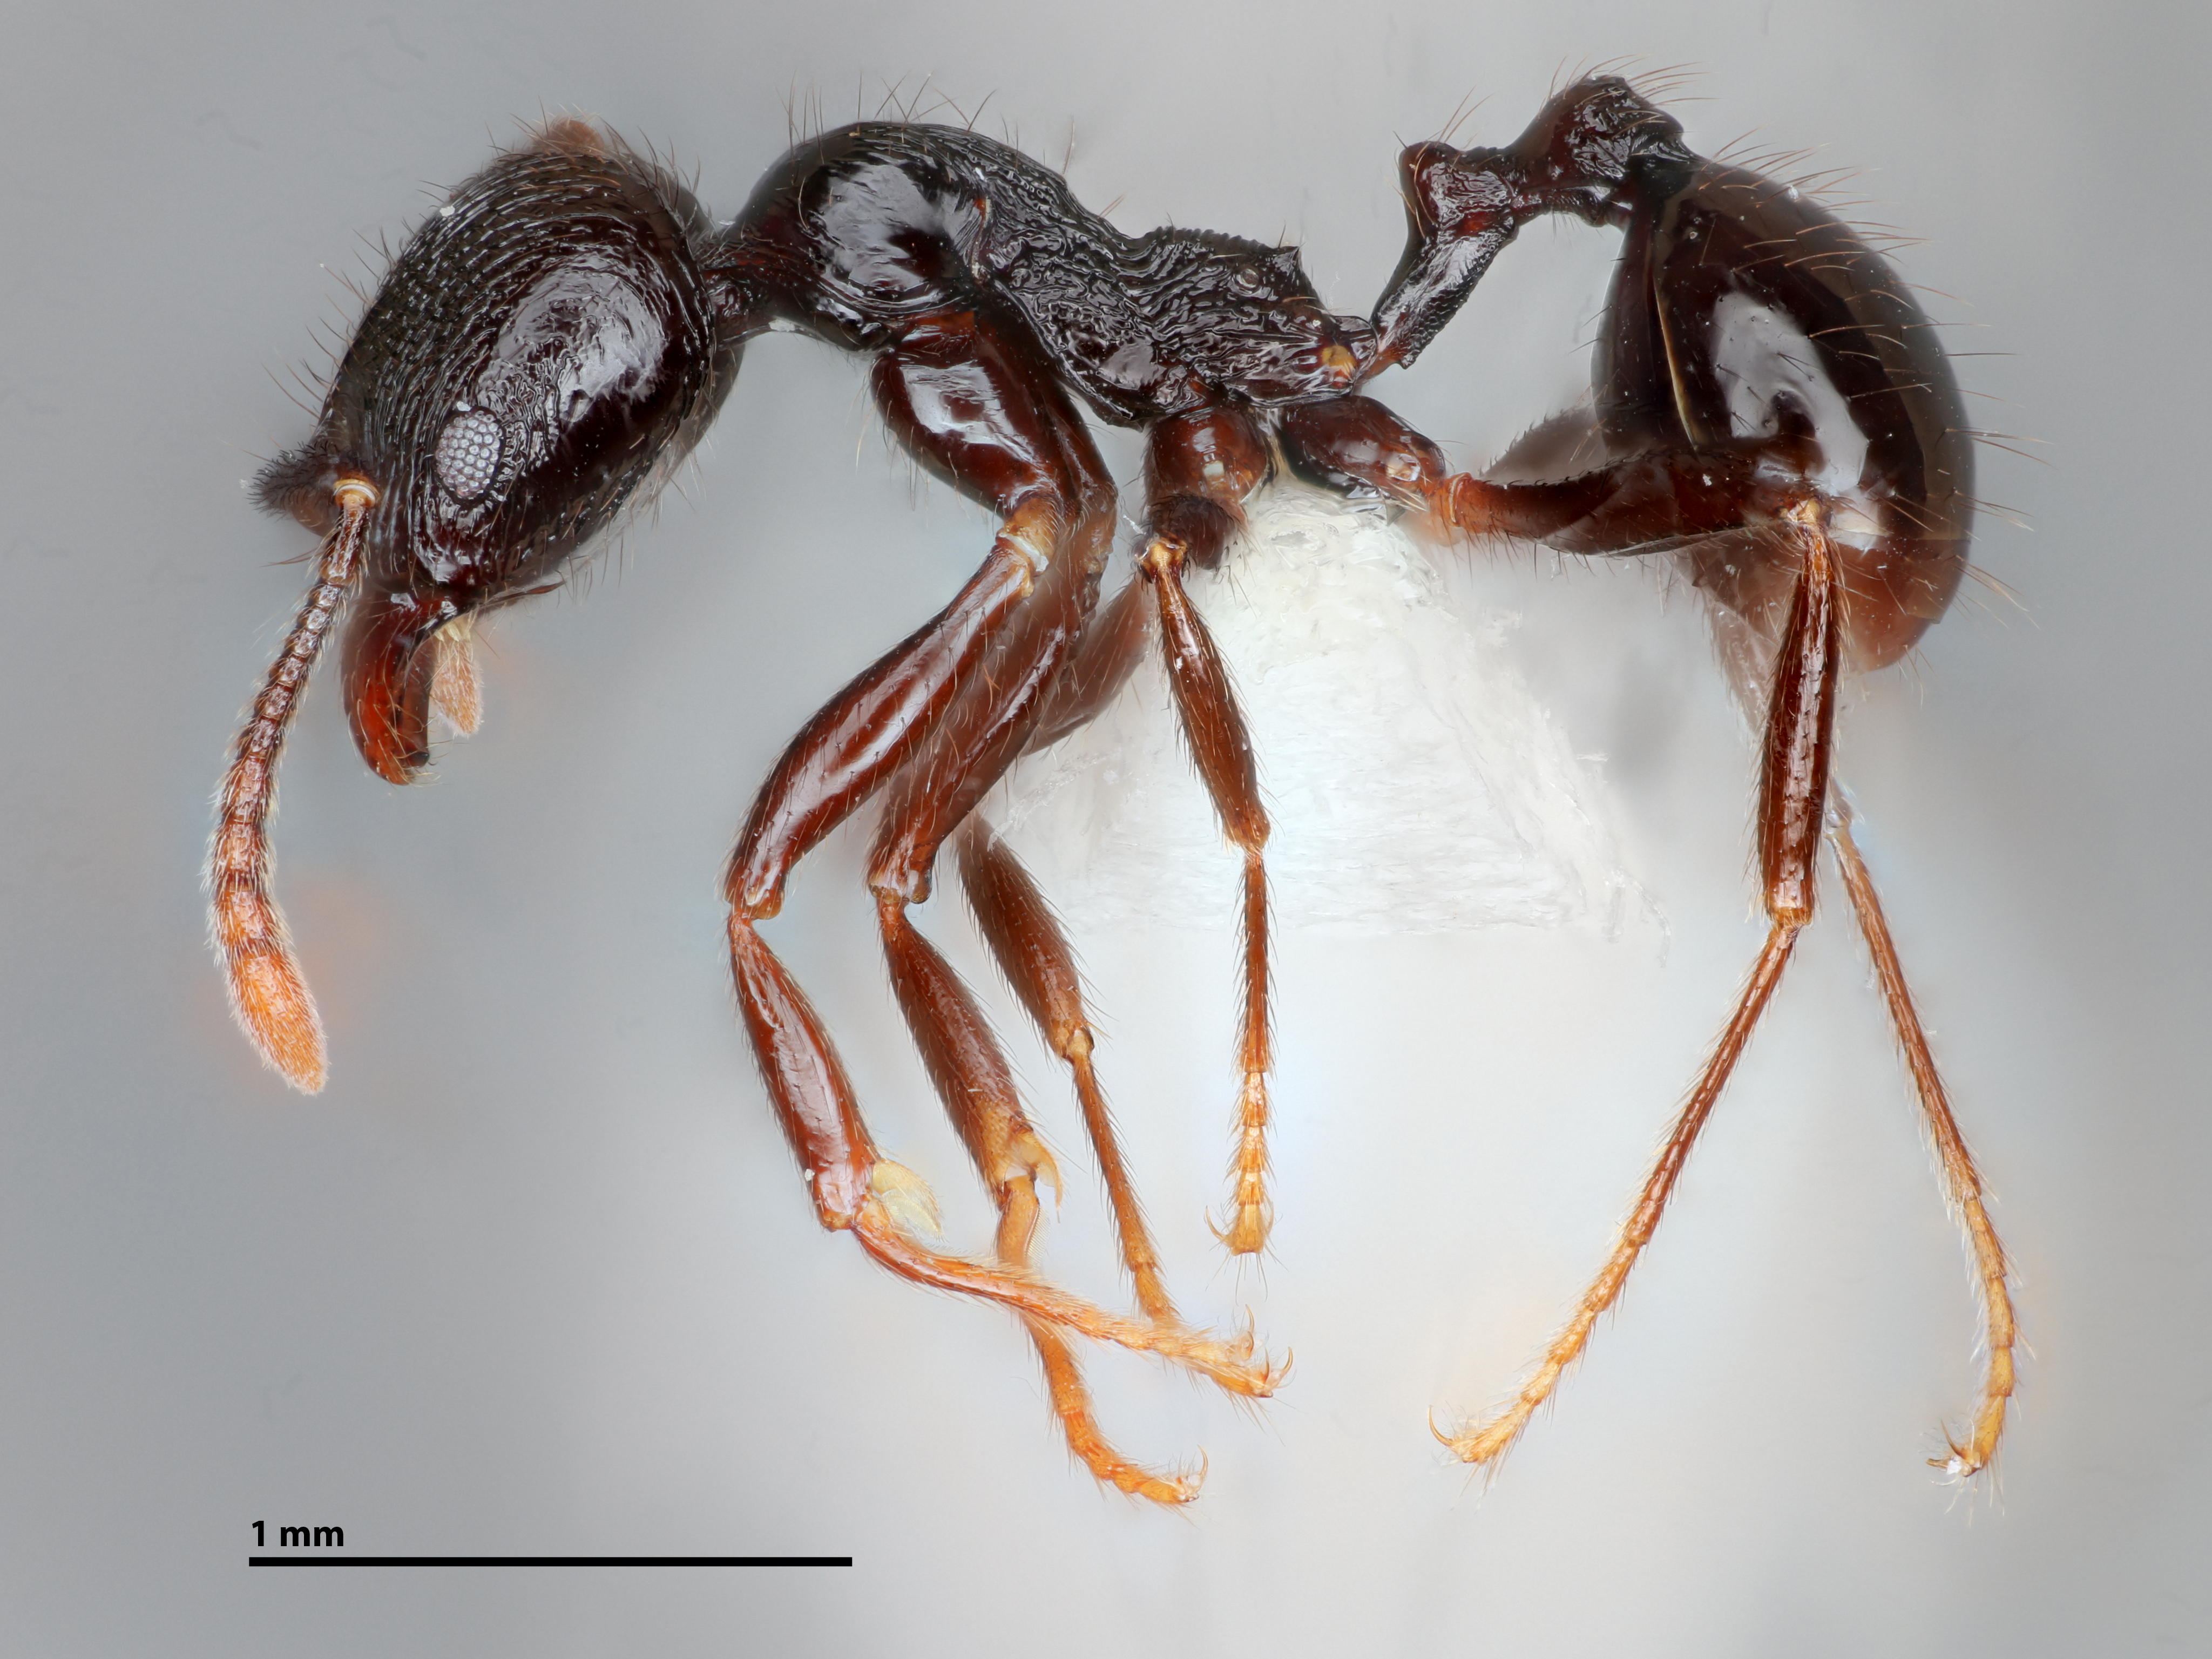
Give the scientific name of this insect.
Stenamma callipygium
